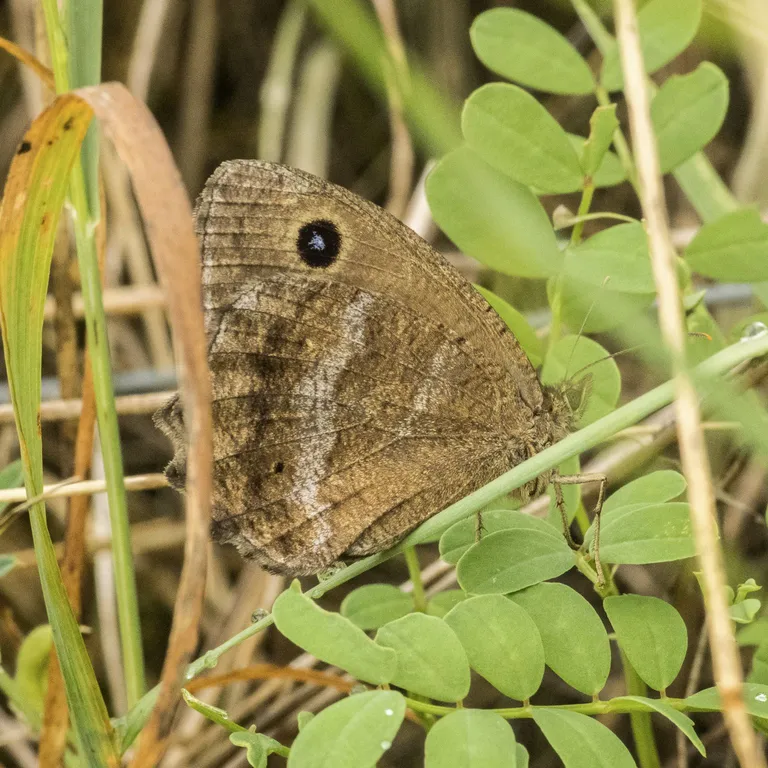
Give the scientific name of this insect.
Minois dryas
